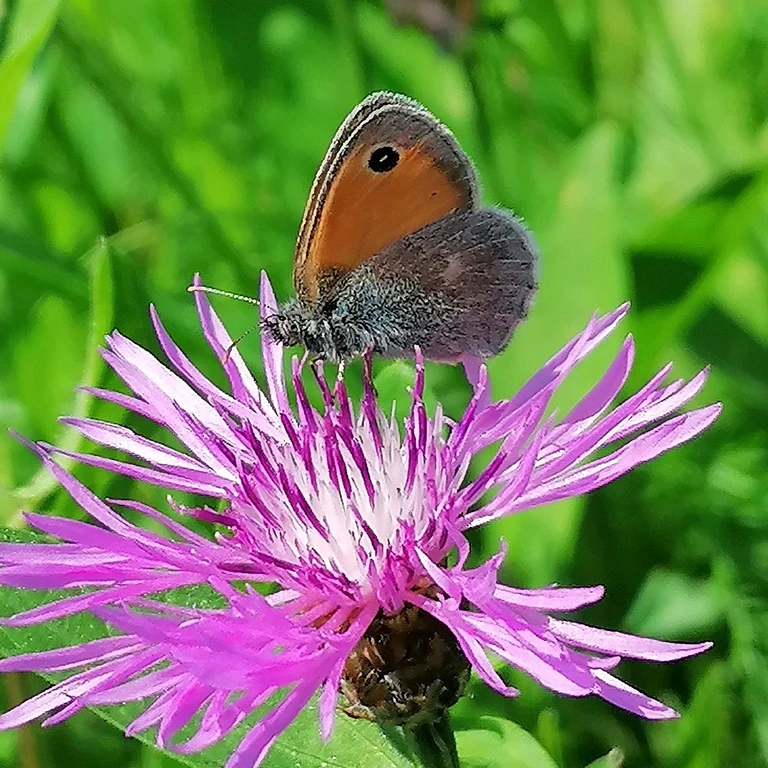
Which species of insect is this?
Coenonympha pamphilus
